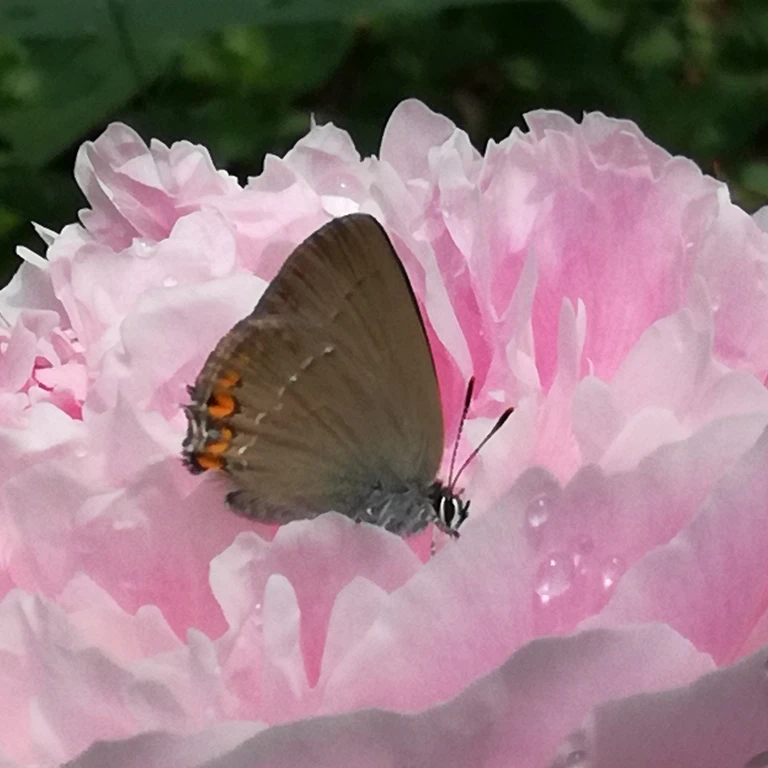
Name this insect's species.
Satyrium acaciae (also Strymon acaciae)
